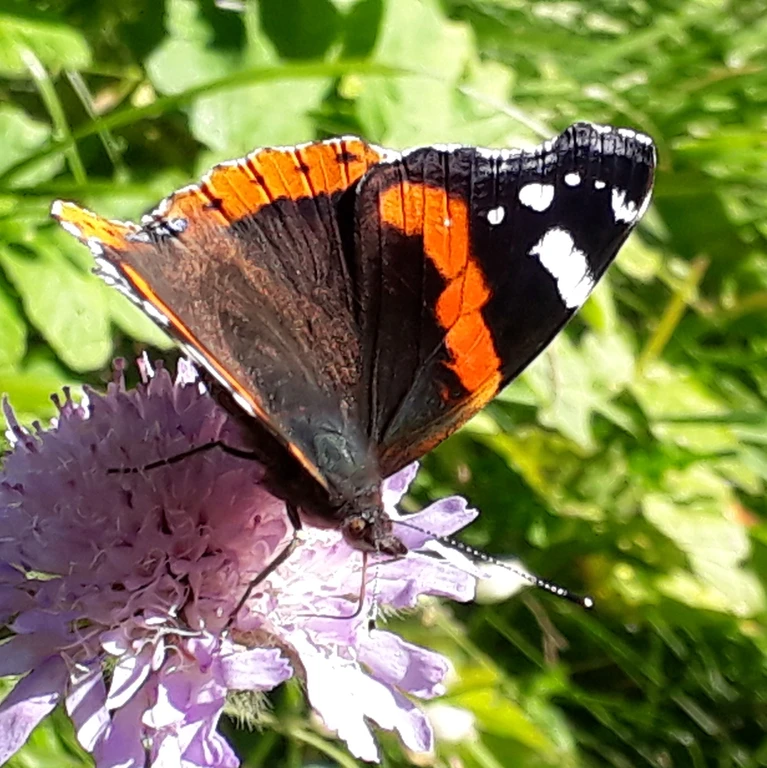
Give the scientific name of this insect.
Vanessa atalanta
